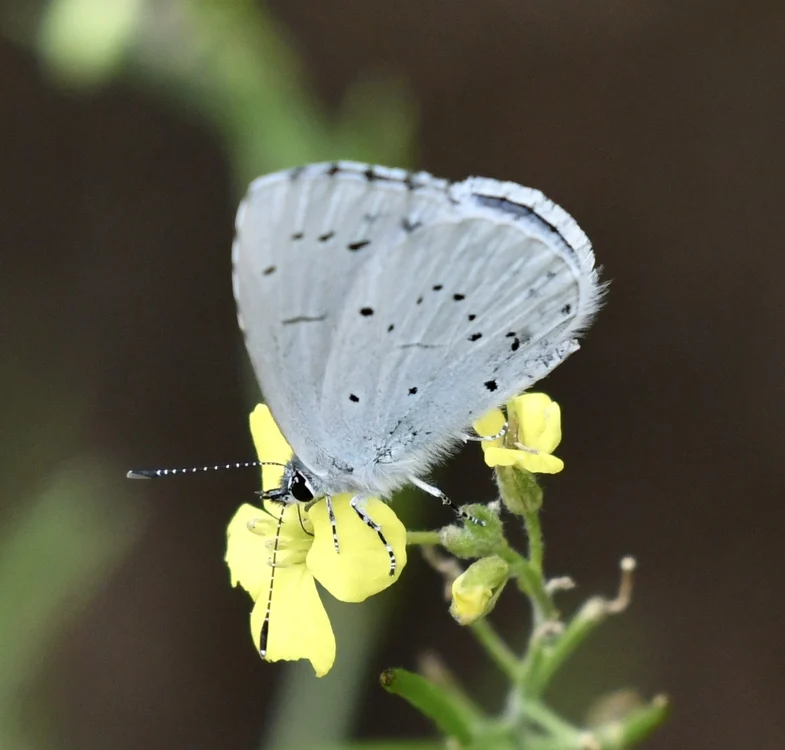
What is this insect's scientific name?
Celastrina argiolus
